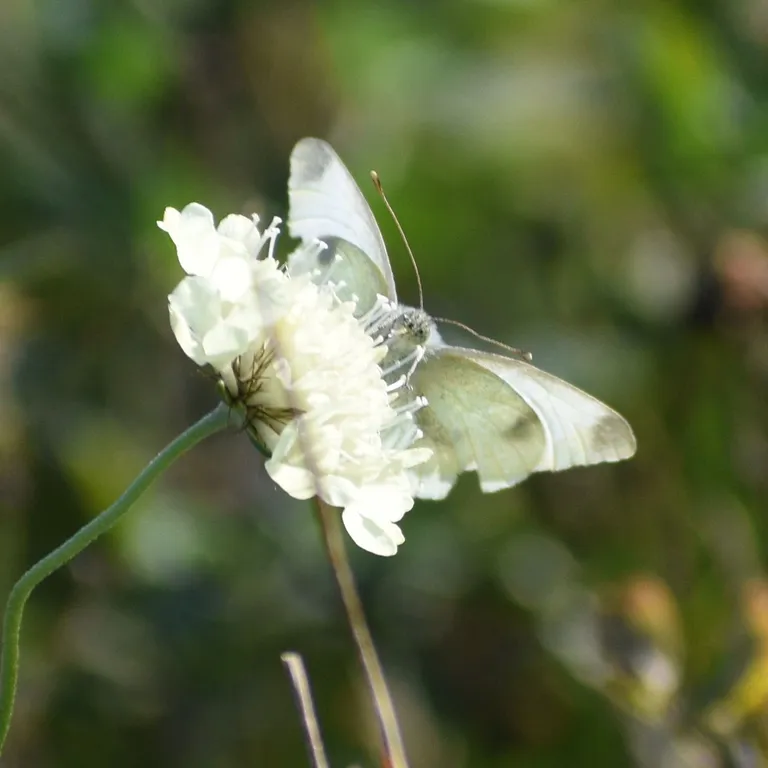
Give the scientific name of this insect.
Pieris rapae
